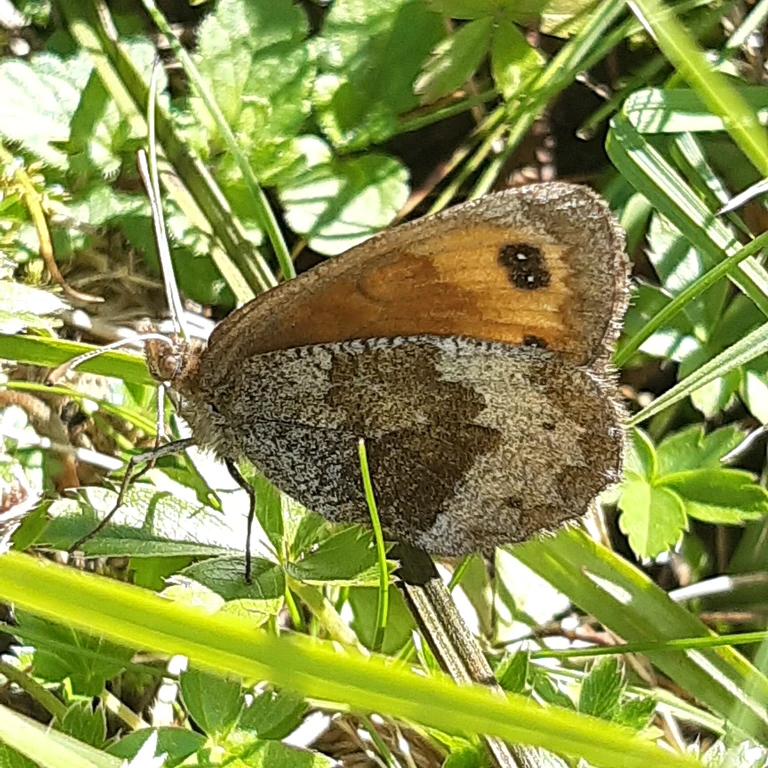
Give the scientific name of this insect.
Erebia pronoe
